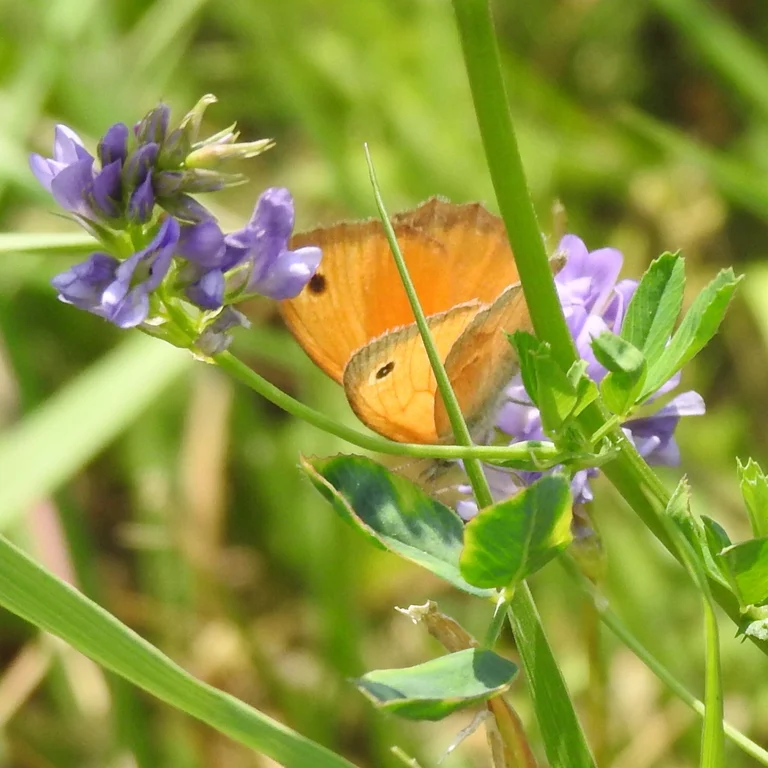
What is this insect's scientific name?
Coenonympha pamphilus
